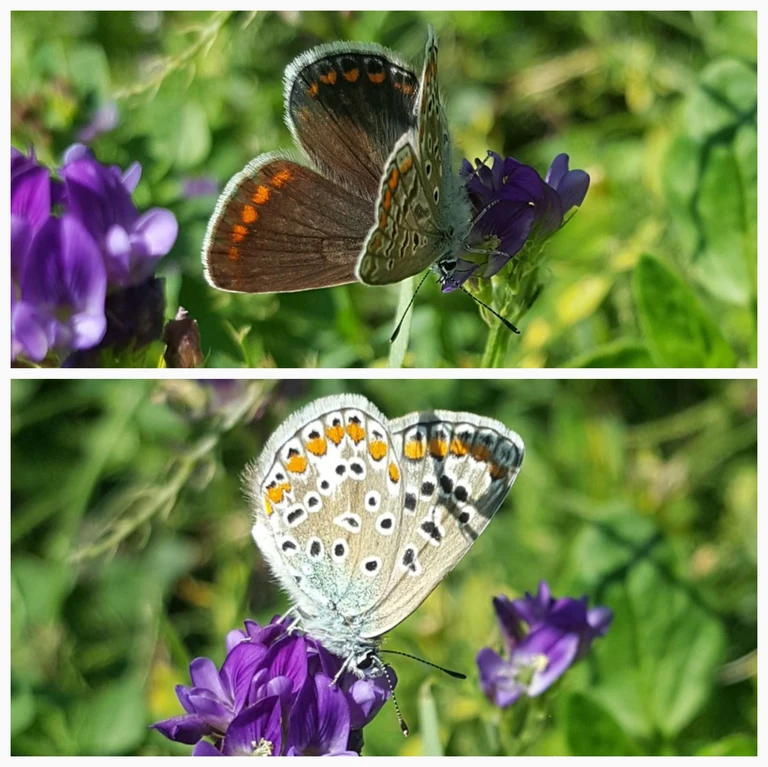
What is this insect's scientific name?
Polyommatus icarus
